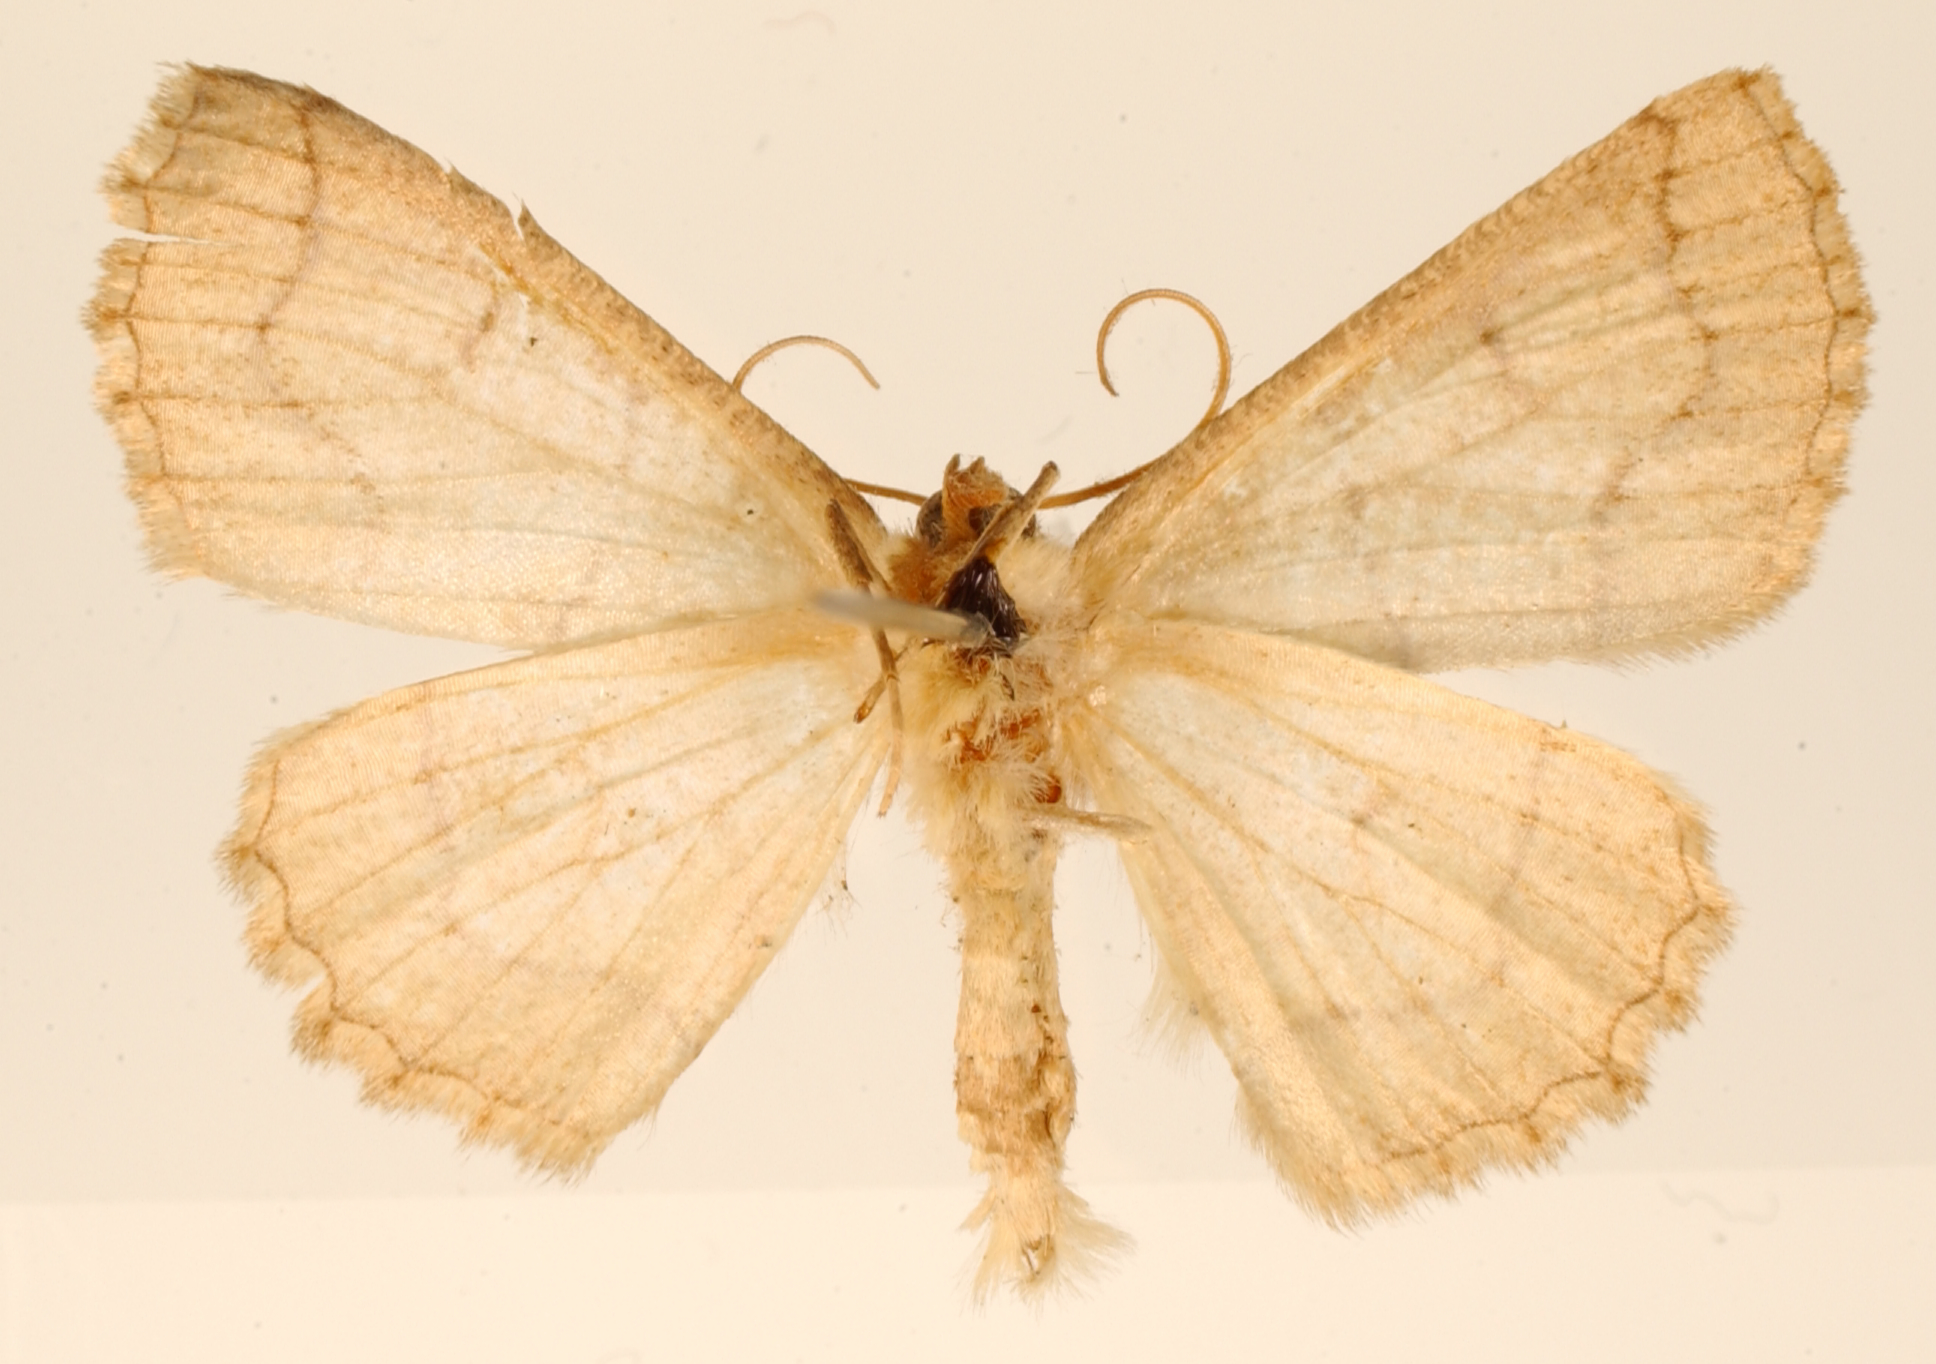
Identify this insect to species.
Epione polydora
